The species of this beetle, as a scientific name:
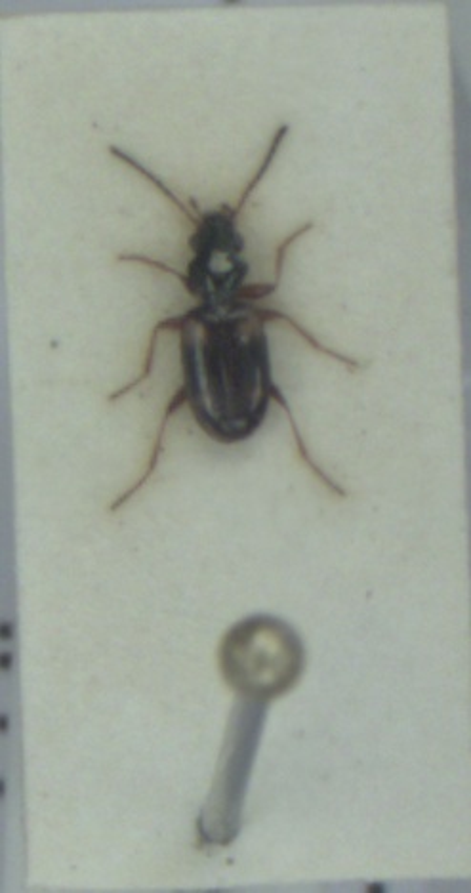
Bembidion quadrimaculatum
